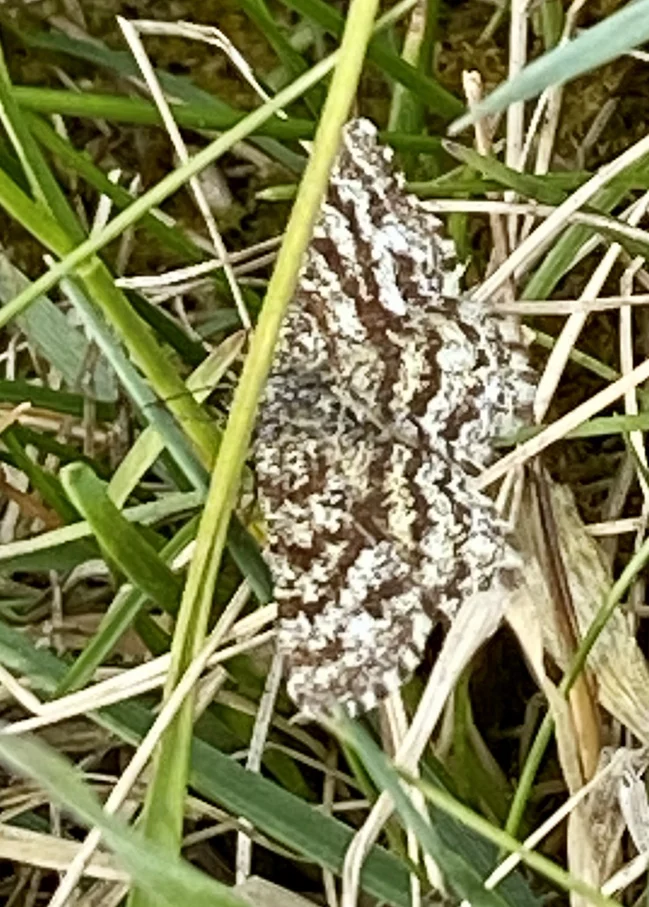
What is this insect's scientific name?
Ematurga atomaria
